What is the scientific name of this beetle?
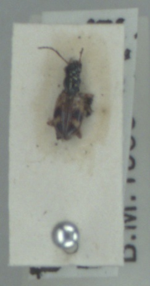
Bembidion articulatum
